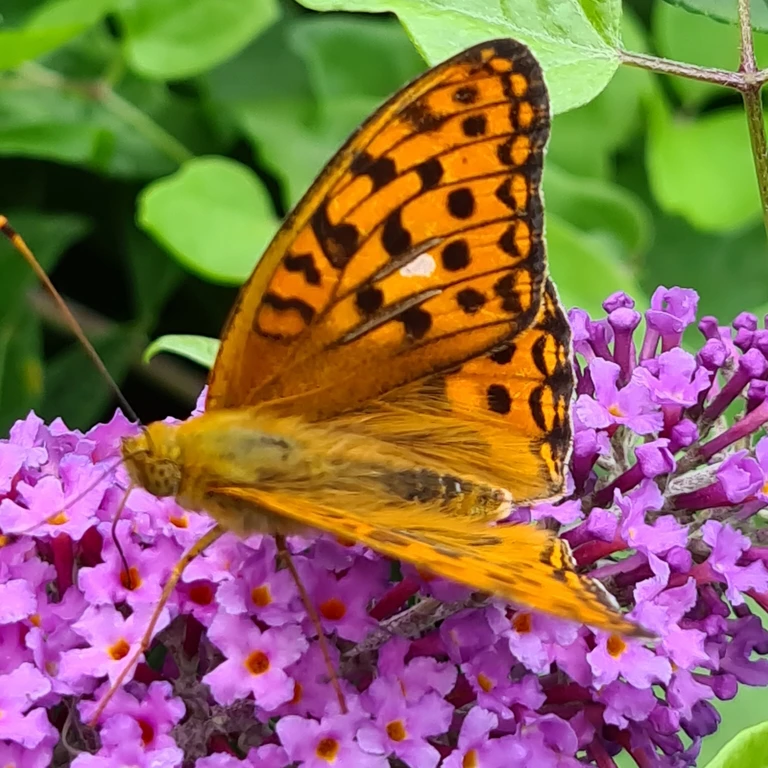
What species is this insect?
Fabriciana adippe
